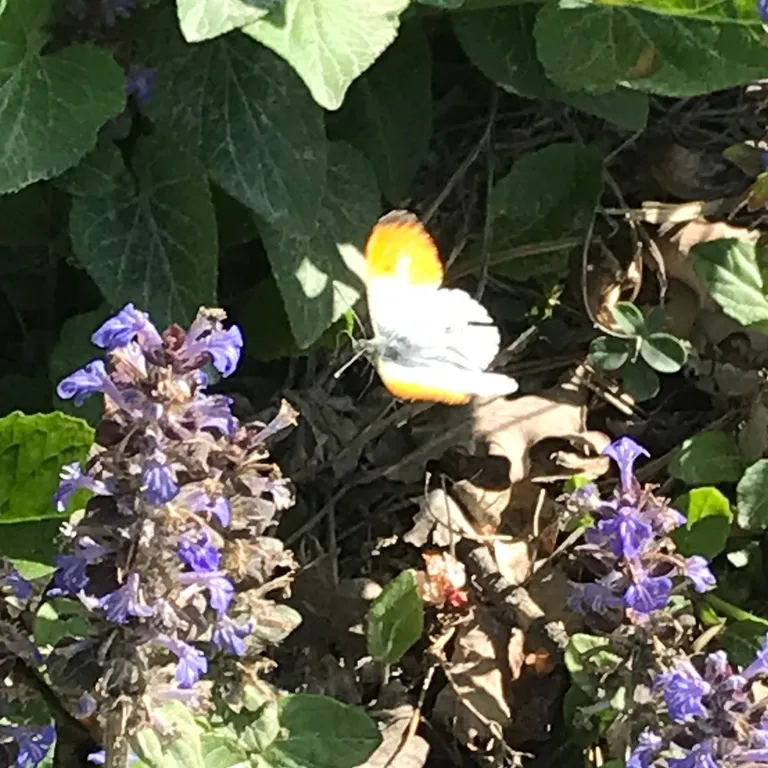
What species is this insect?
Anthocharis cardamines
